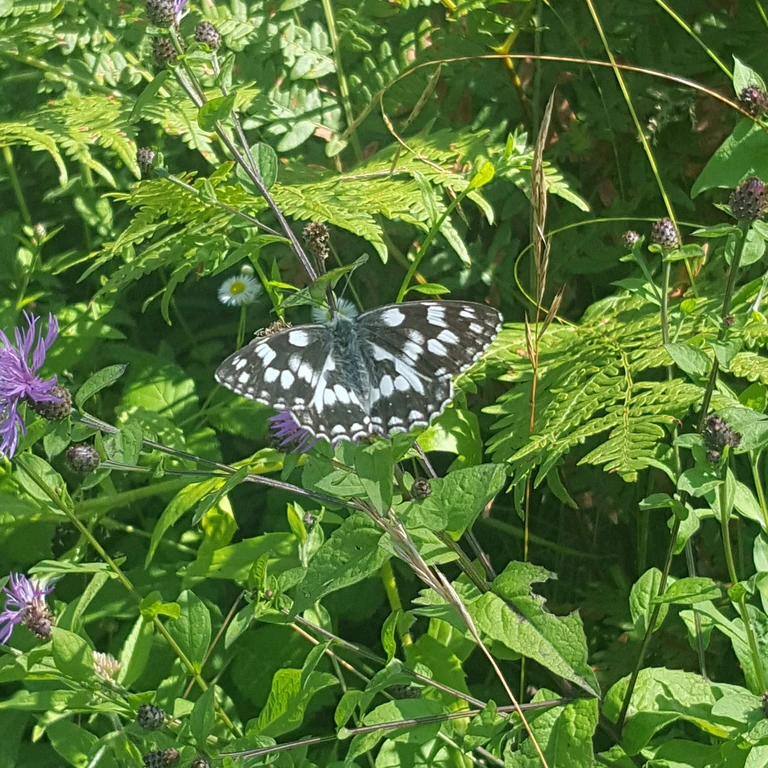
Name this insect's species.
Melanargia galathea
